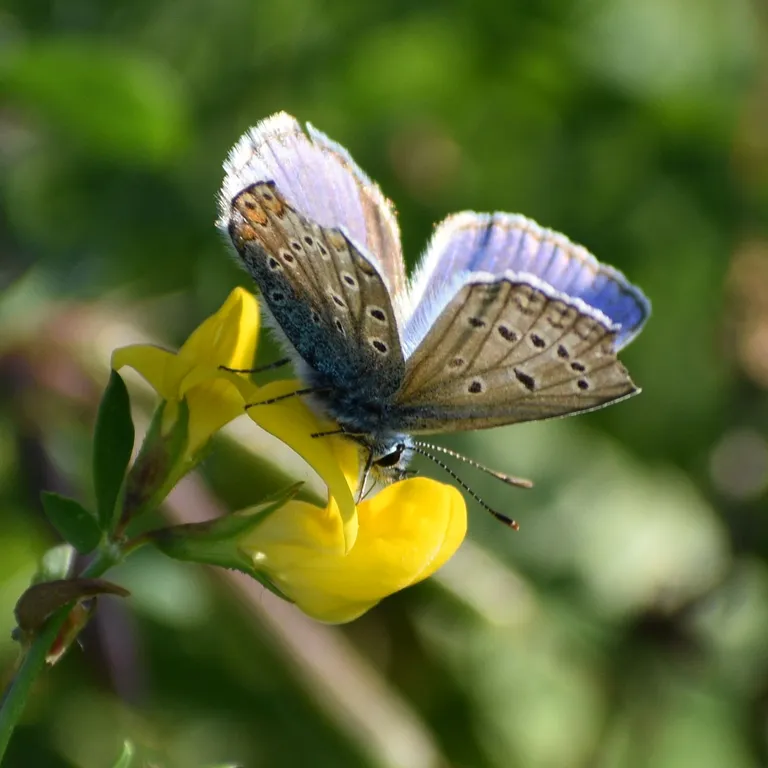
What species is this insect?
Polyommatus icarus
